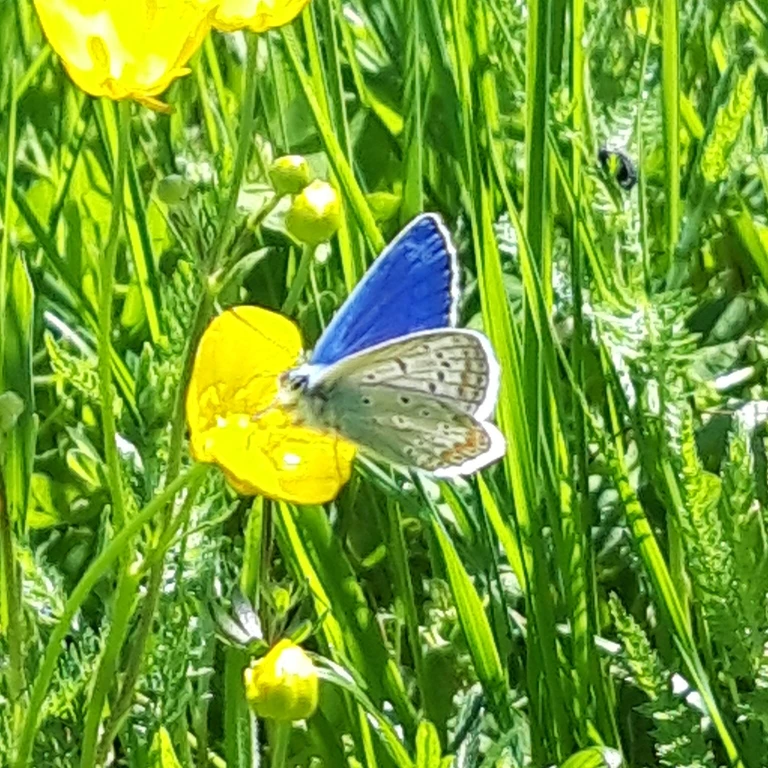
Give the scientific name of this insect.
Polyommatus icarus
